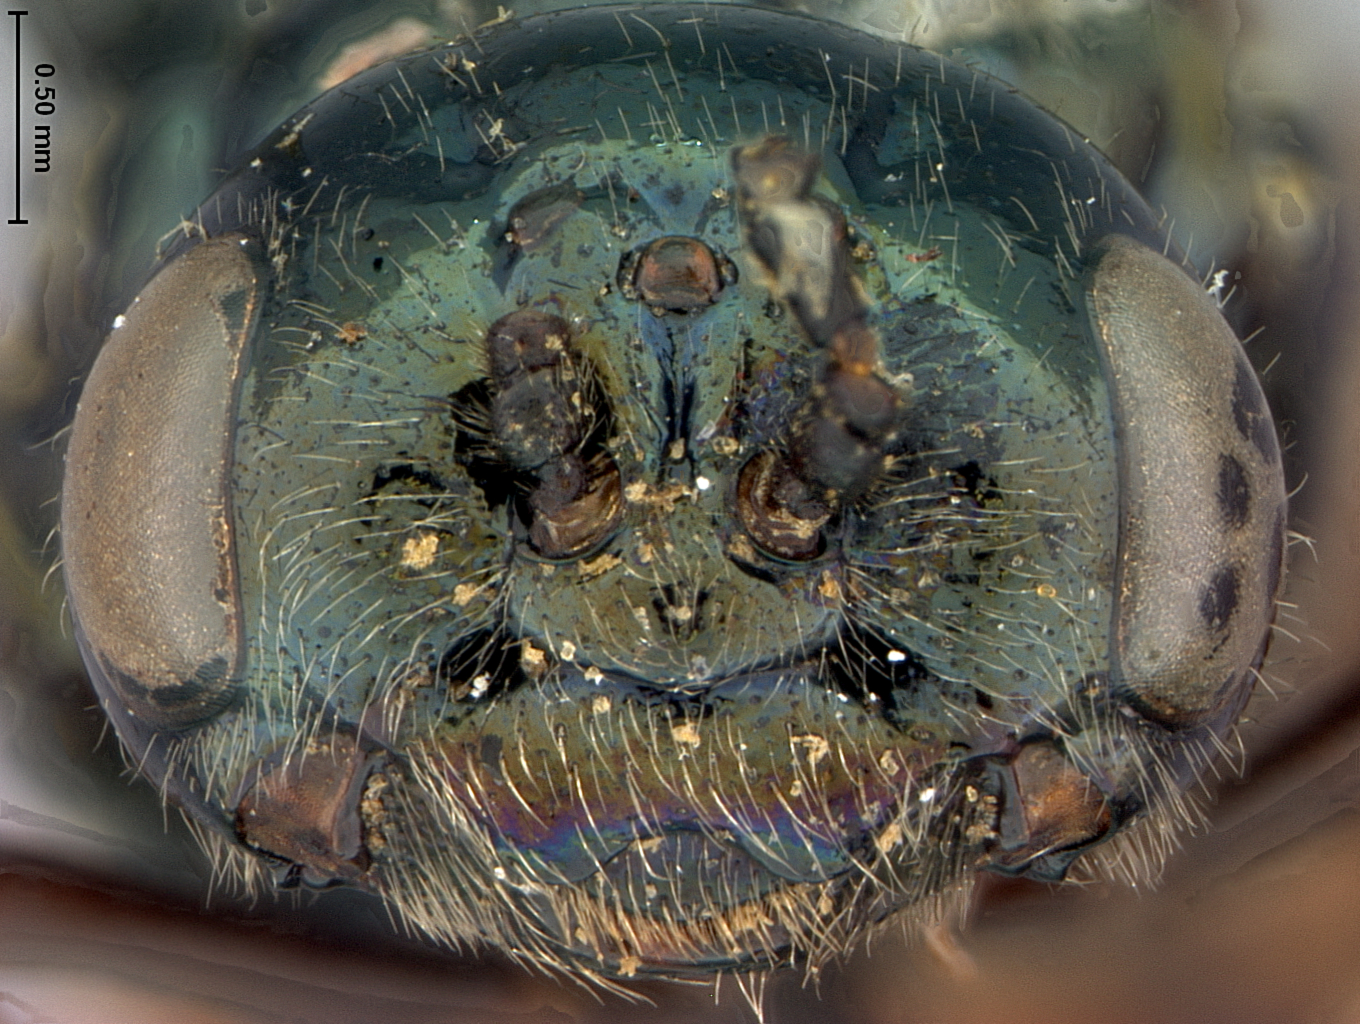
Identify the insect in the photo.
Augomonoctenus libocedrii
